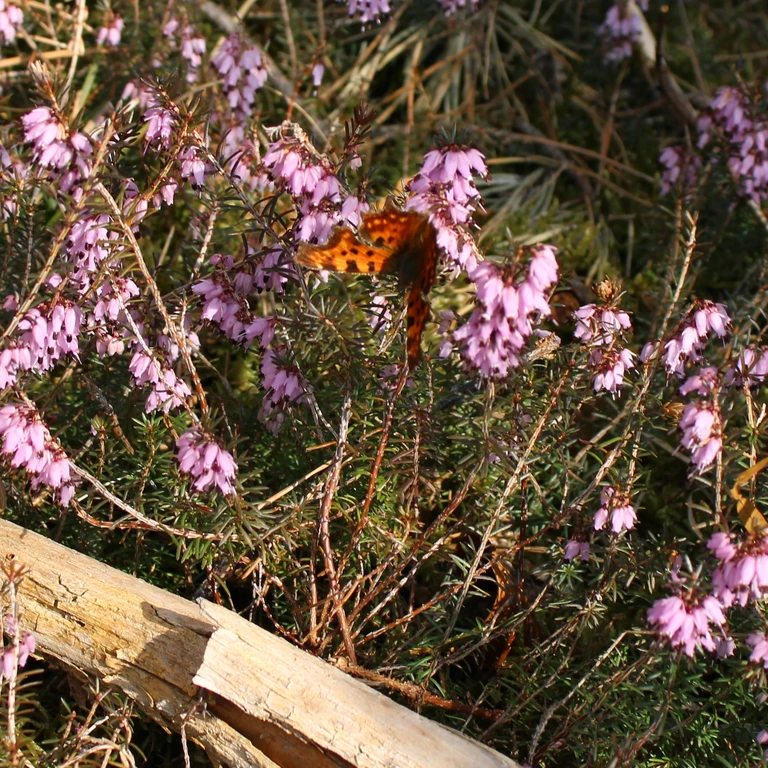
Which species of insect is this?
Polygonia c-album
